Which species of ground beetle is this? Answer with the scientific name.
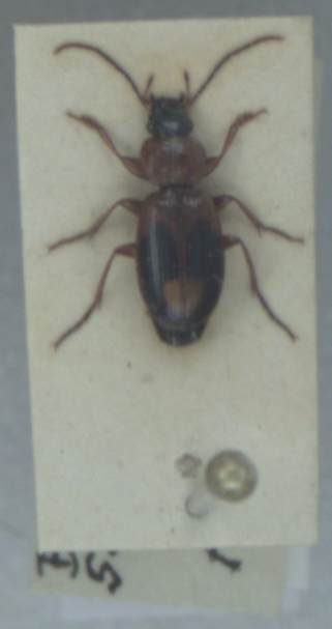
Badister bullatus
